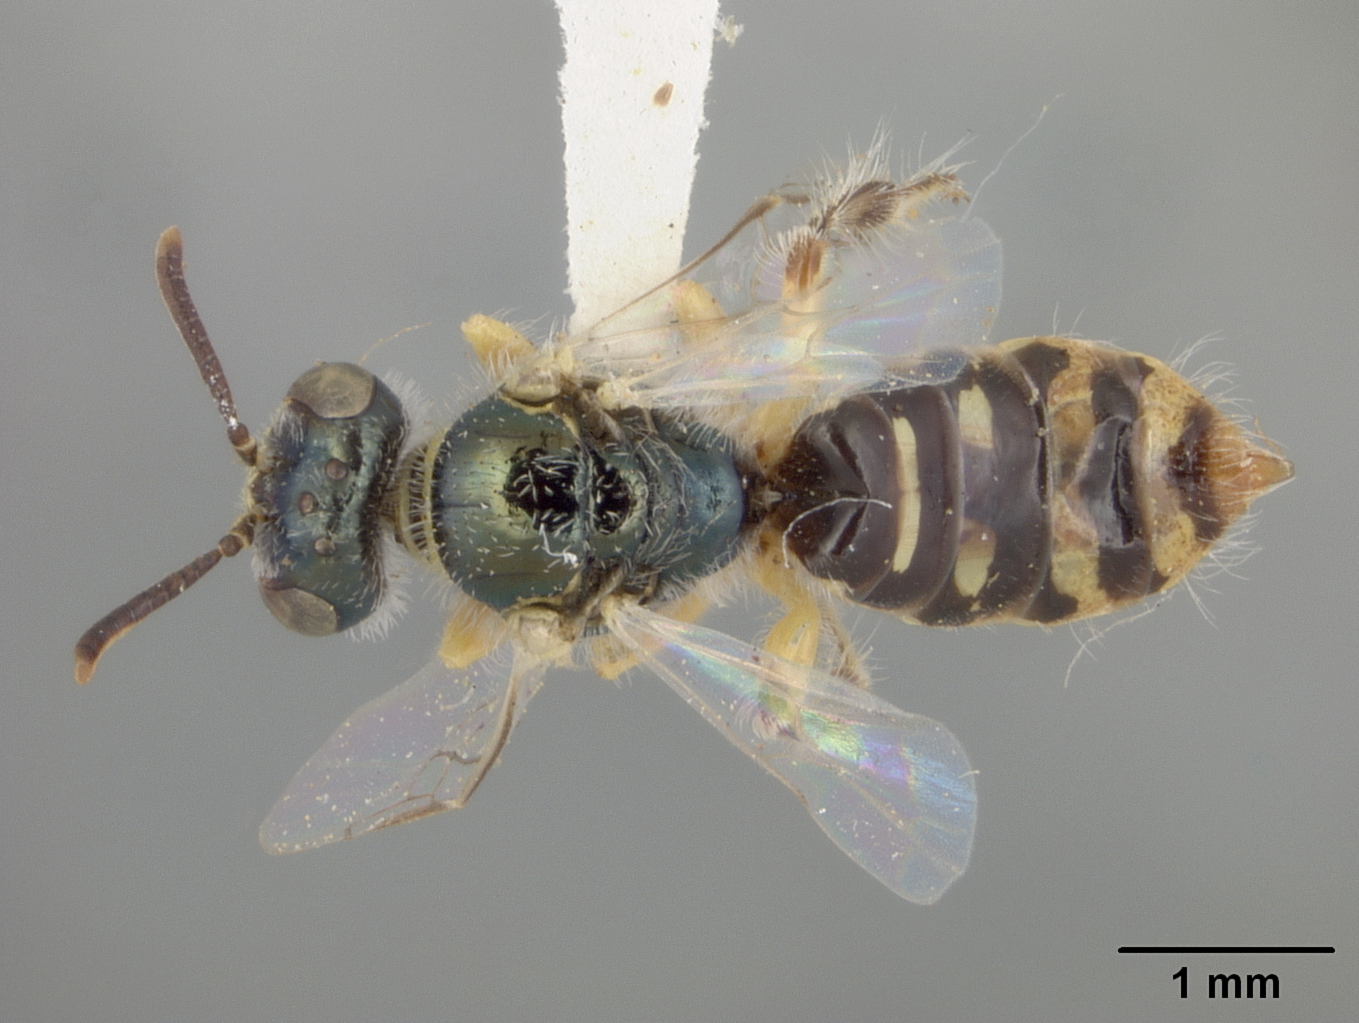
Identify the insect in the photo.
Perdita salicis
